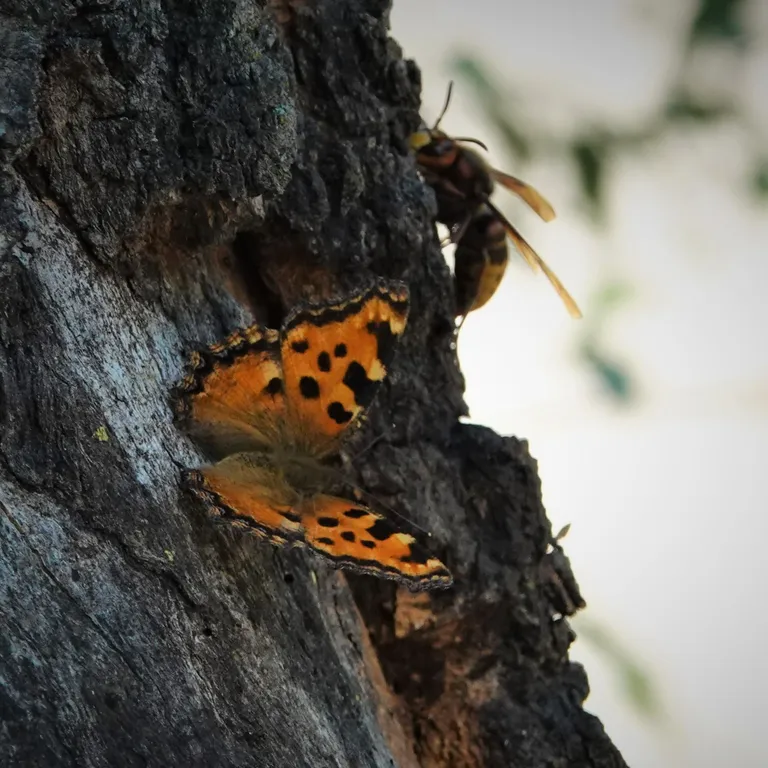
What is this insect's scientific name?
Nymphalis polychloros
